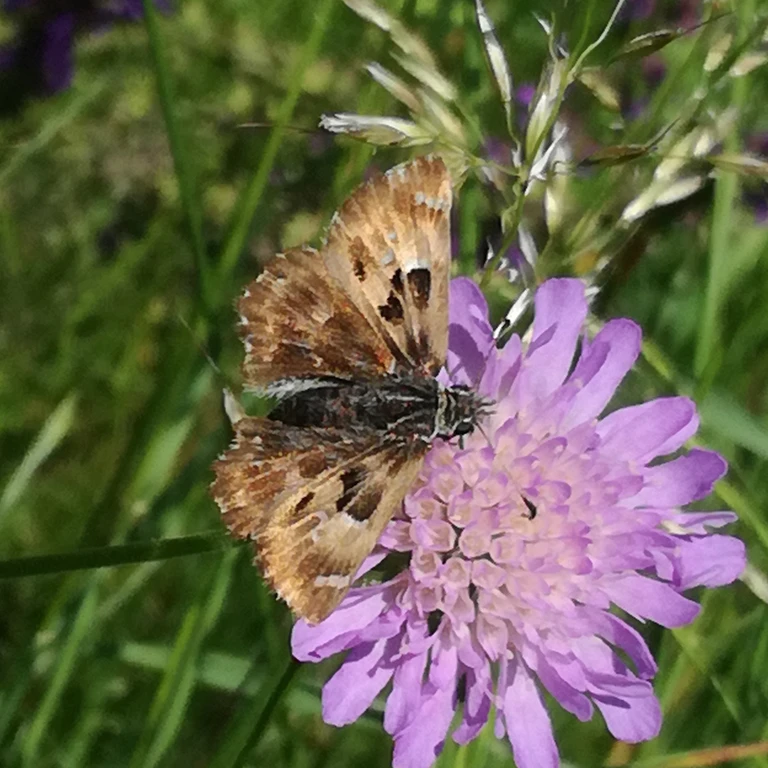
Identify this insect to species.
Carcharodus alceae
